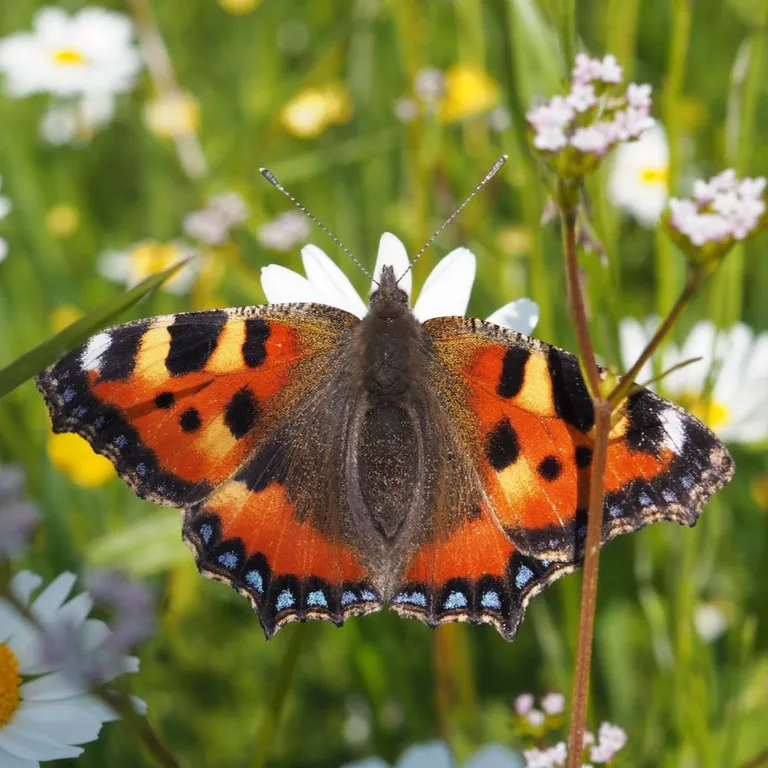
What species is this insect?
Aglais urticae
